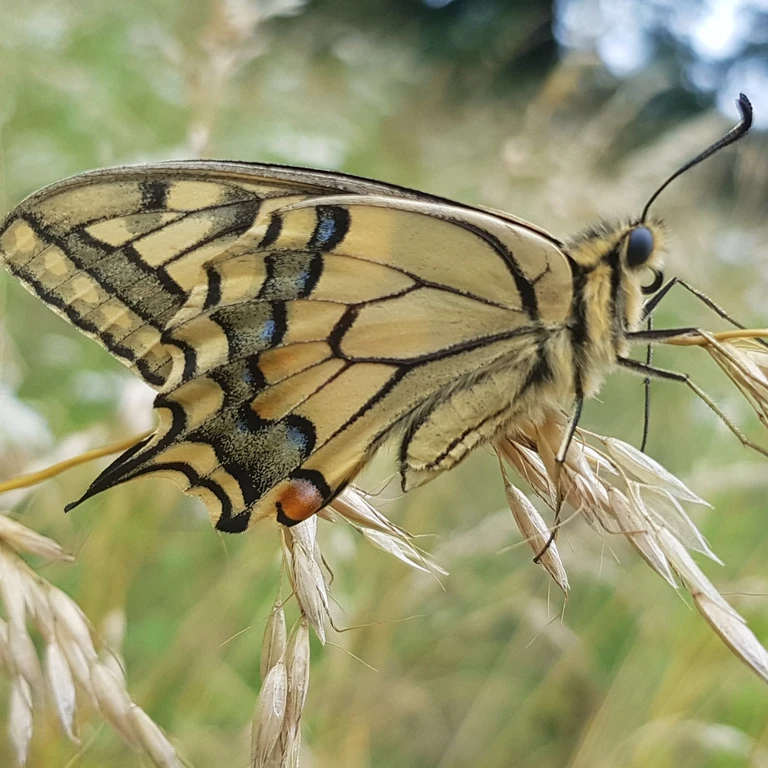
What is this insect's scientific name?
Papilio machaon
